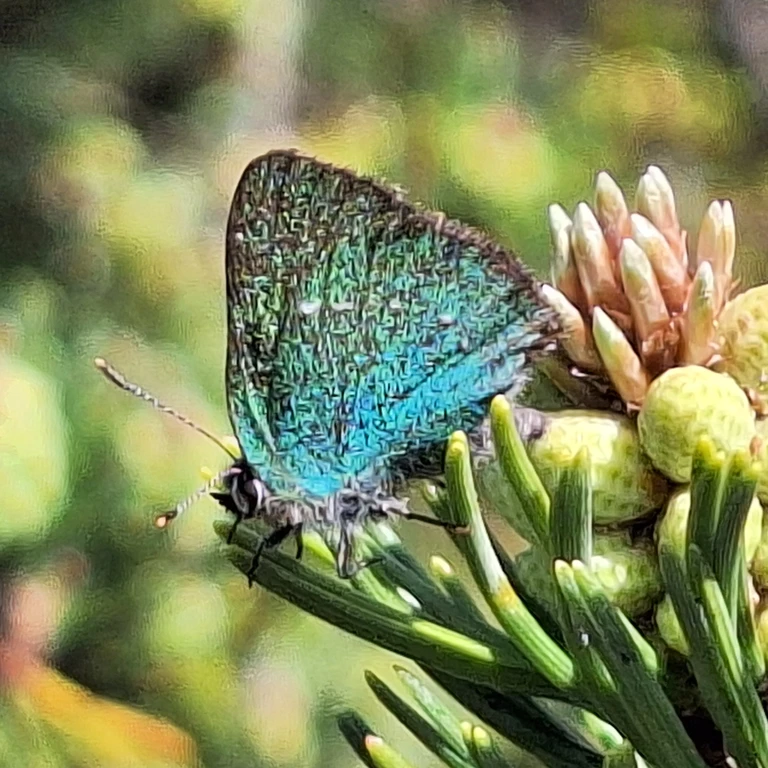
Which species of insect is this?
Callophrys rubi
